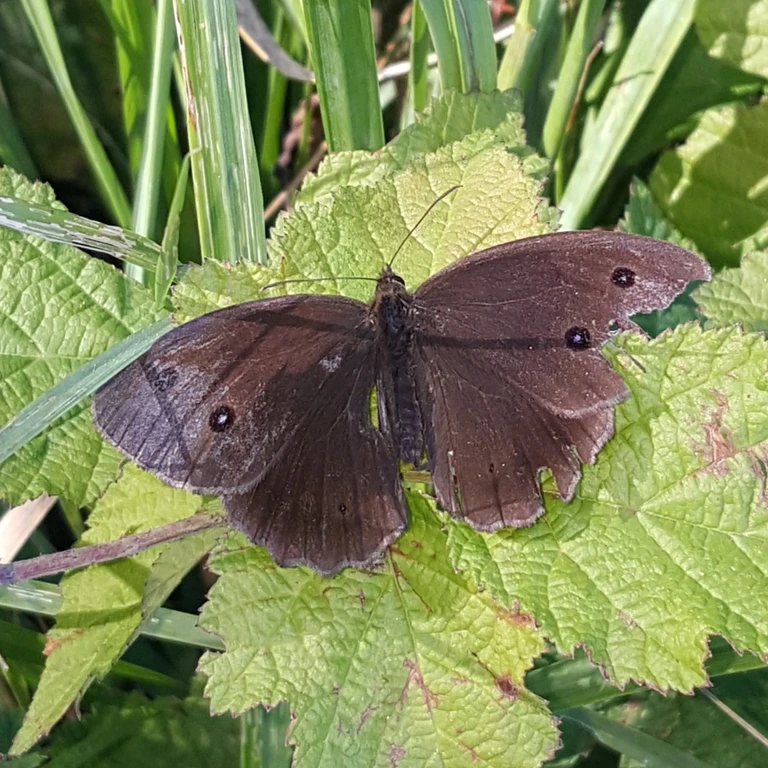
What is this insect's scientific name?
Minois dryas
